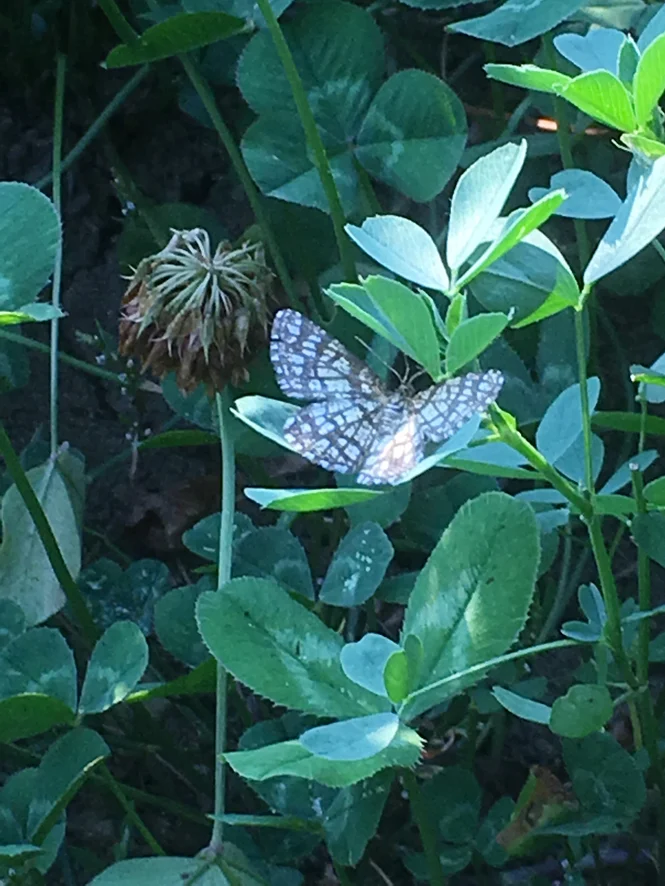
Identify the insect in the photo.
Chiasmia clathrata
